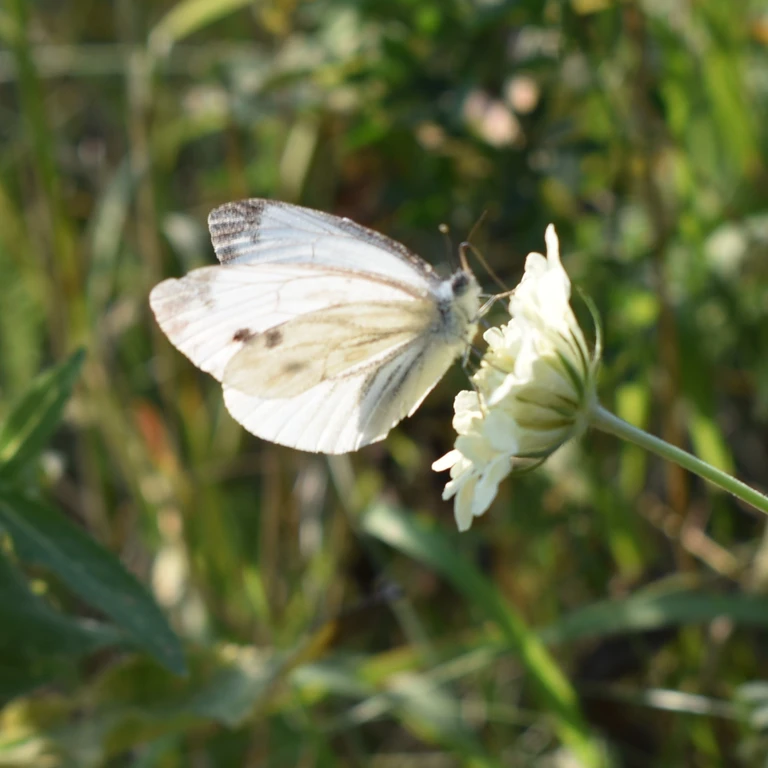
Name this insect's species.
Pieris napi
